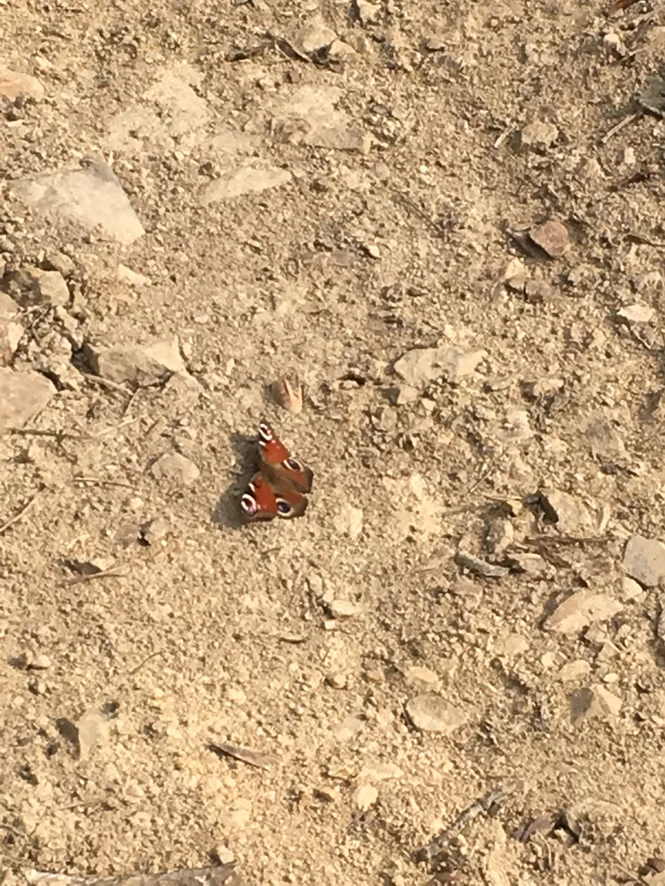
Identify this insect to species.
Aglais io
